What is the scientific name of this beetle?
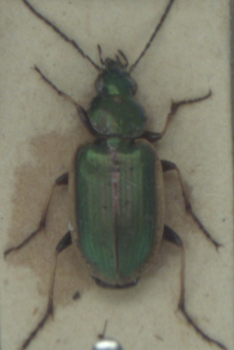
Agonum marginatum
